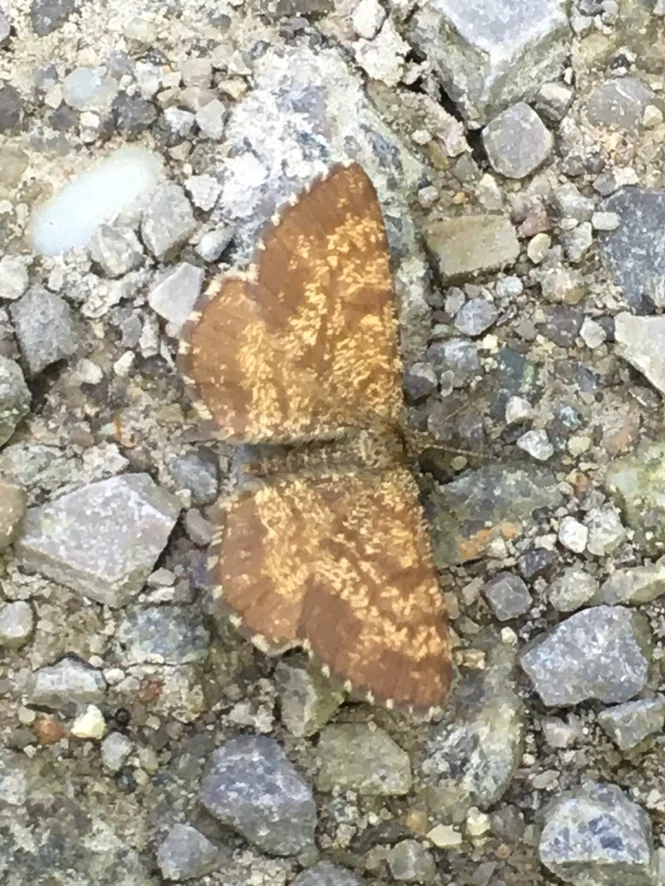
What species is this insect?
Ematurga atomaria
